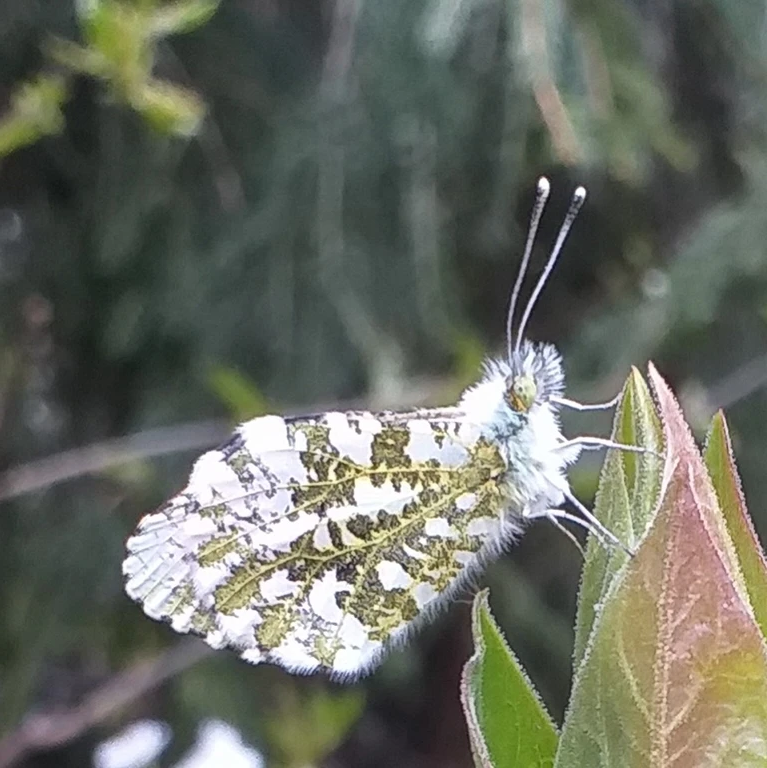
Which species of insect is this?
Anthocharis cardamines
